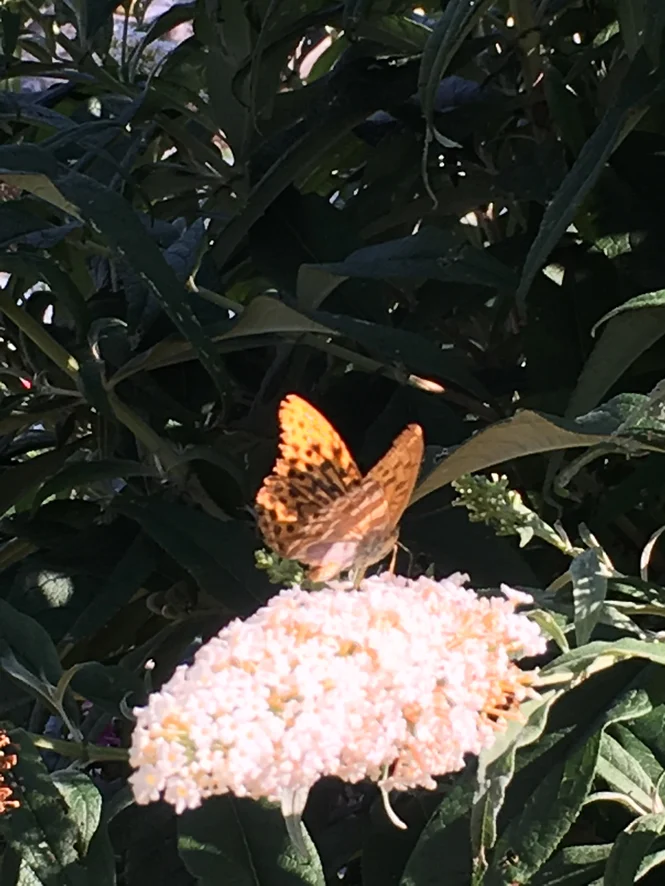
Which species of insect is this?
Argynnis paphia
